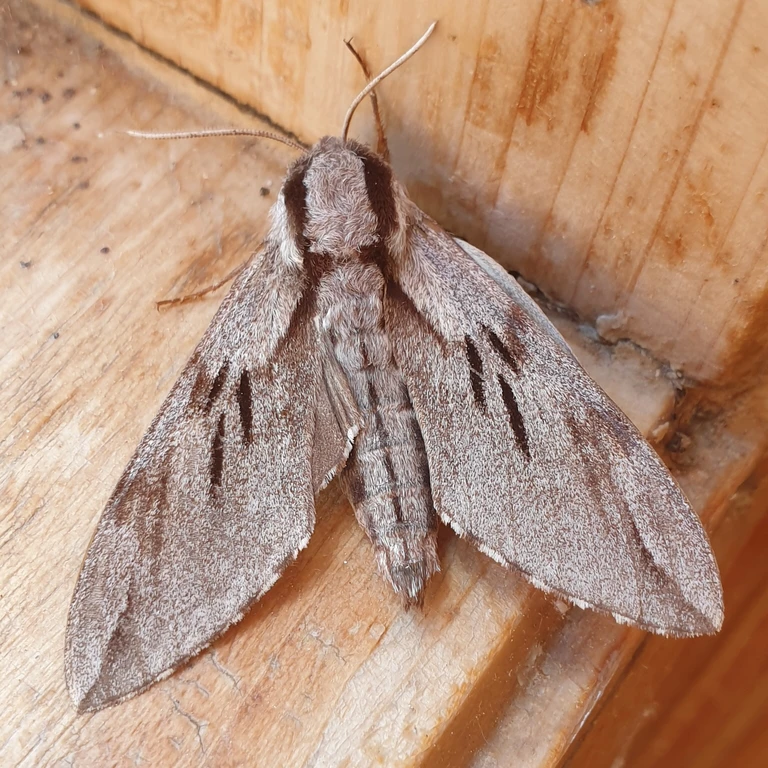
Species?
Sphinx pinastri
